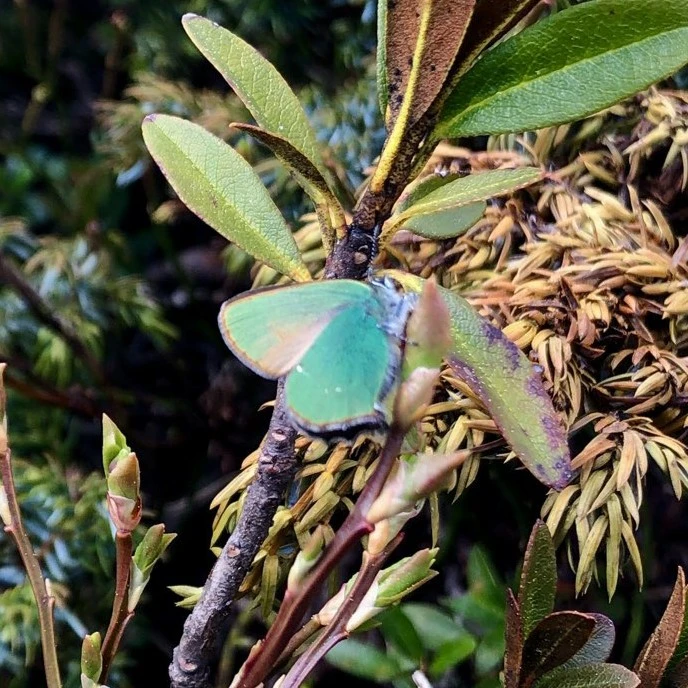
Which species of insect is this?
Callophrys rubi
